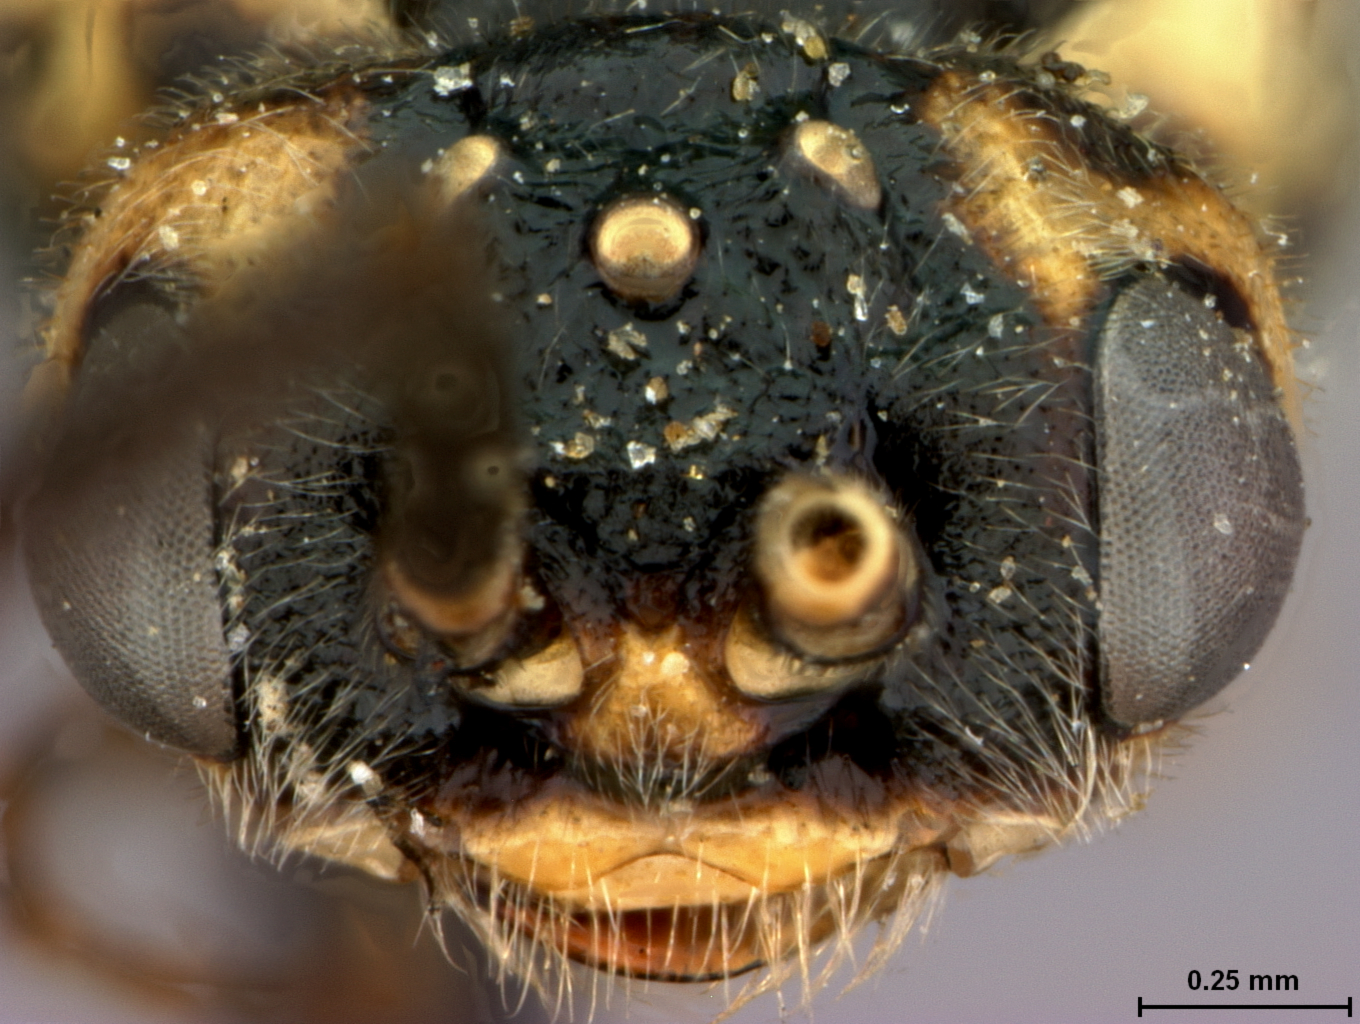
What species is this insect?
Pachynematus tritici
